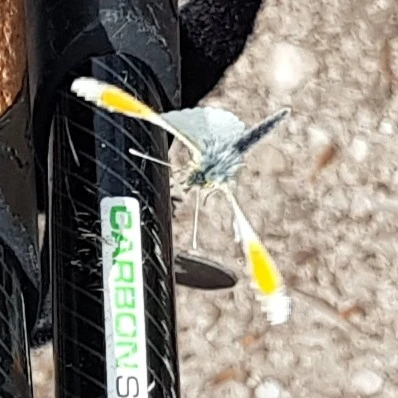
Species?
Anthocharis cardamines
